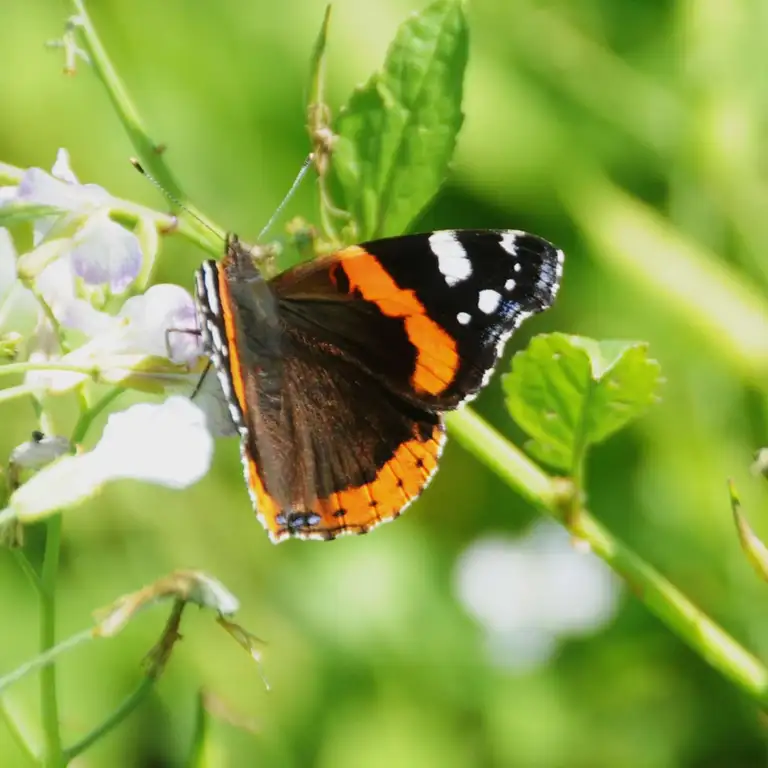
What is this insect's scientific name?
Vanessa atalanta
